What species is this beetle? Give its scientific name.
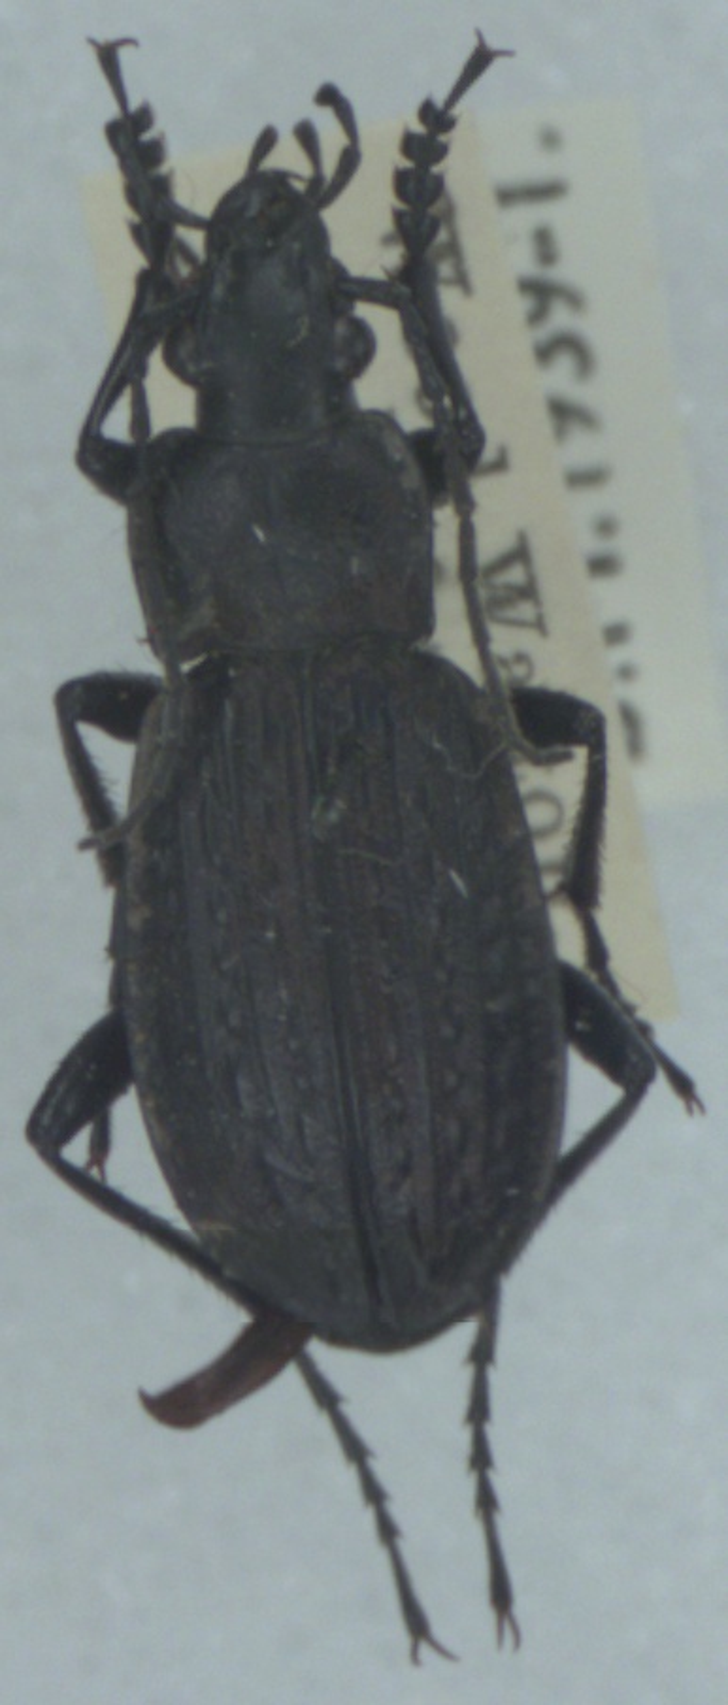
Carabus granulatus
